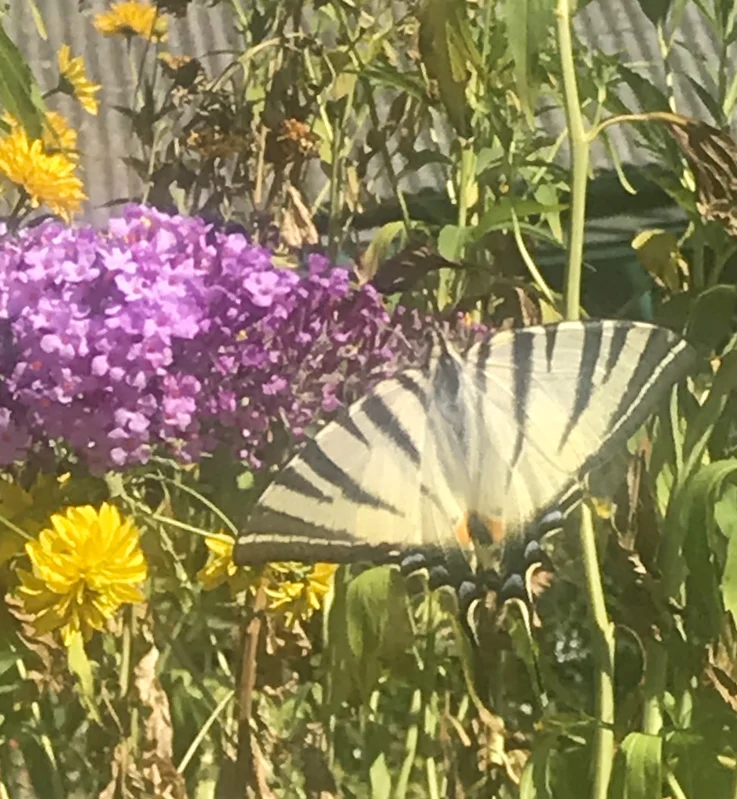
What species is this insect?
Iphiclides podalirius
